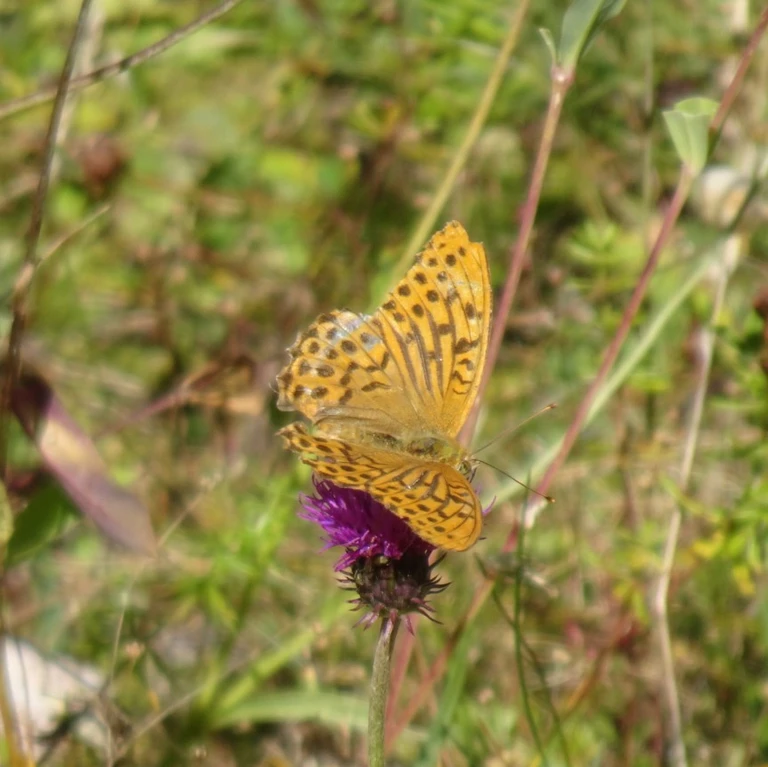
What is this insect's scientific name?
Argynnis paphia
